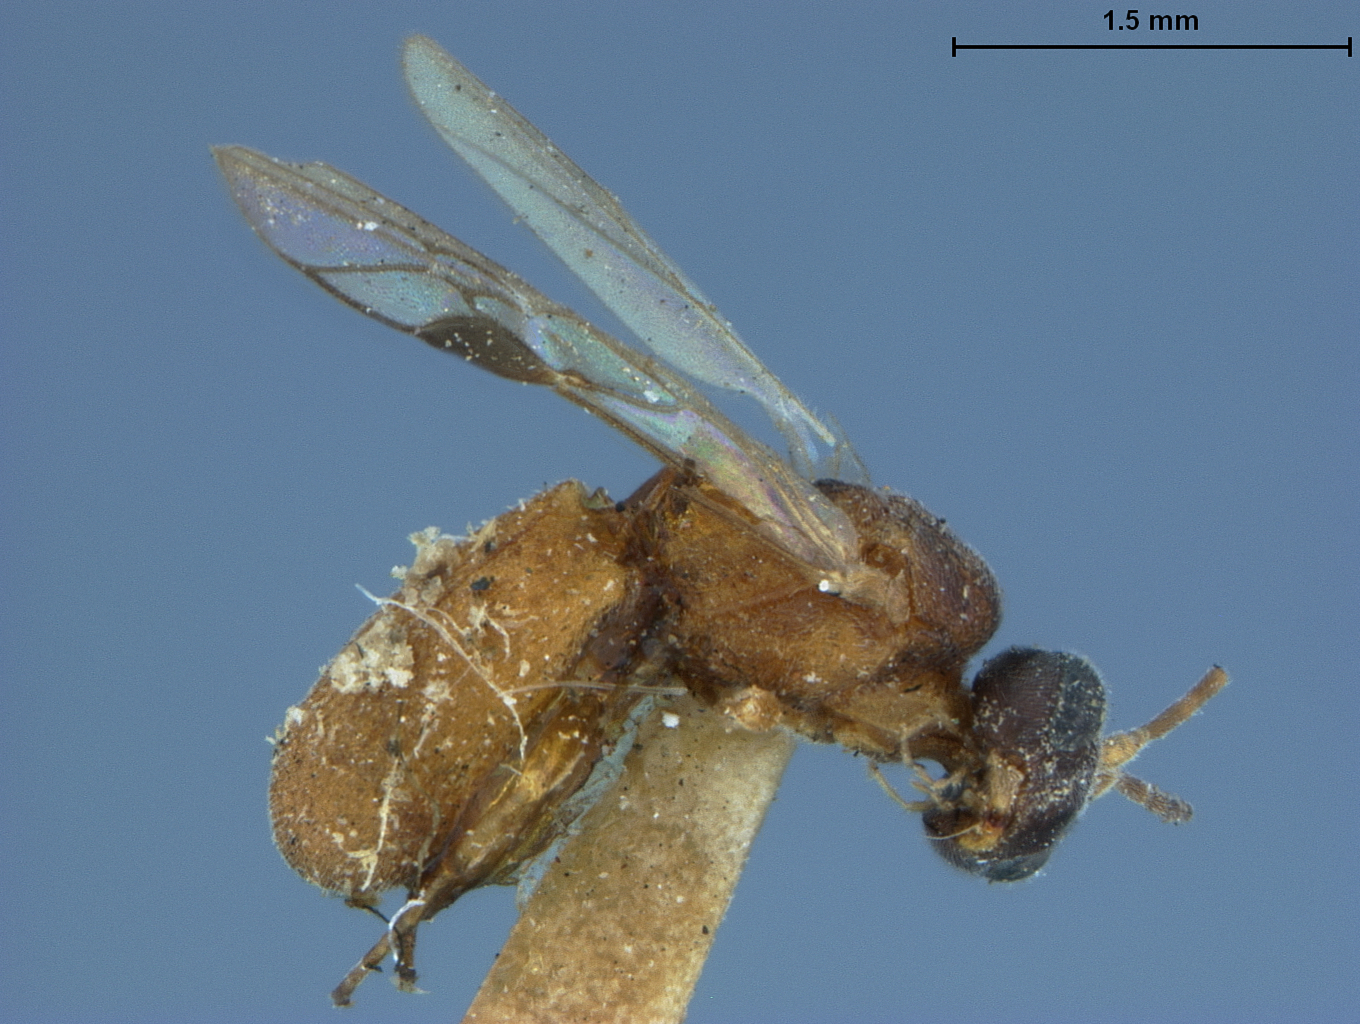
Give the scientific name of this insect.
Chelonus pallidus
